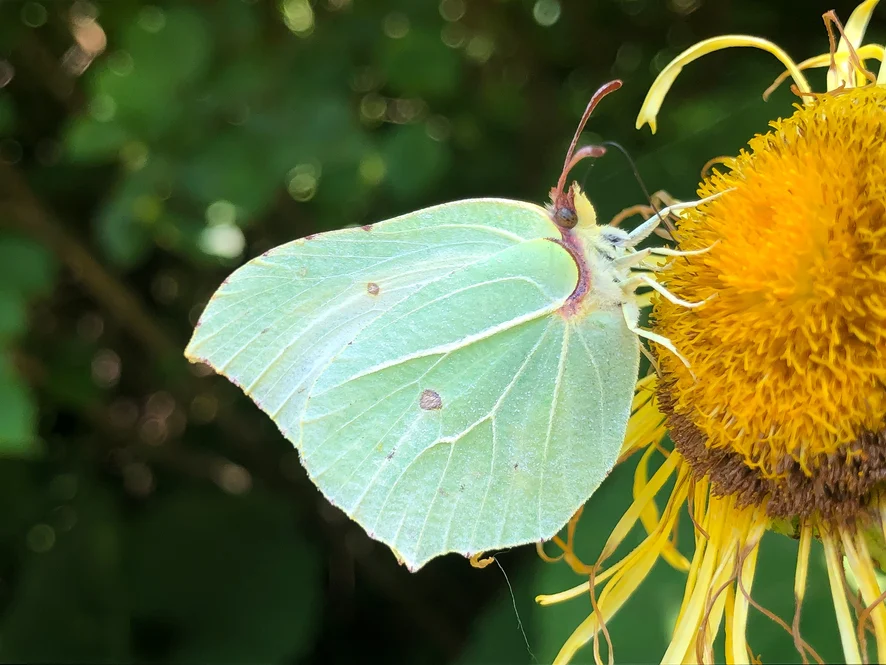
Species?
Gonepteryx rhamni
